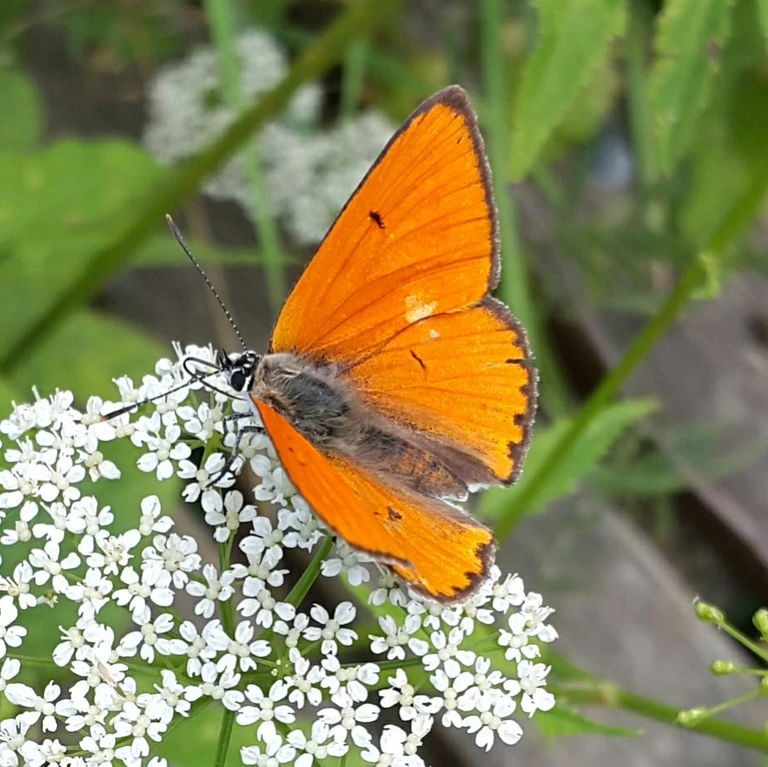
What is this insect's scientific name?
Lycaena dispar
